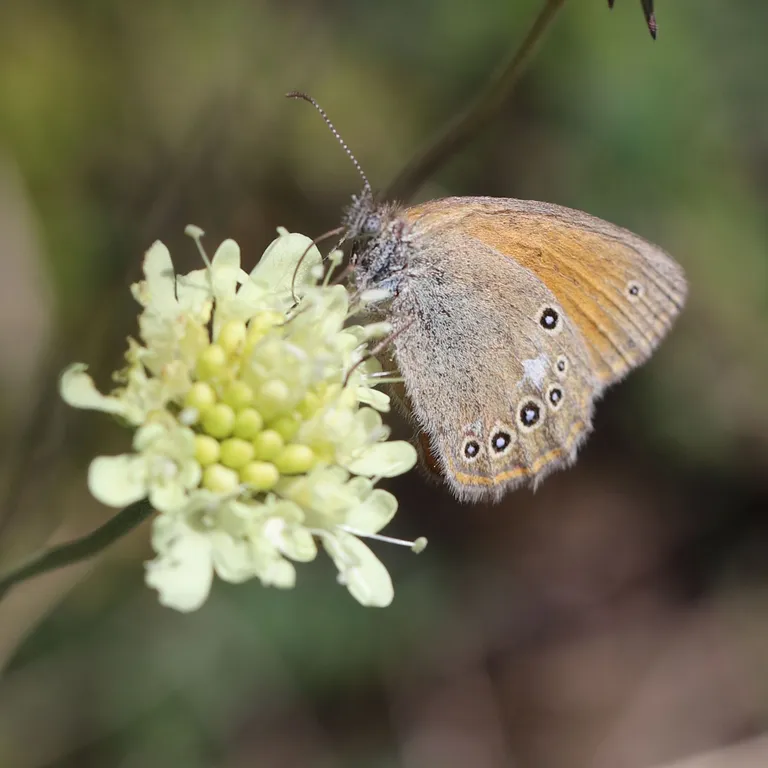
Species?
Coenonympha glycerion (also Coenonympha iphis)
